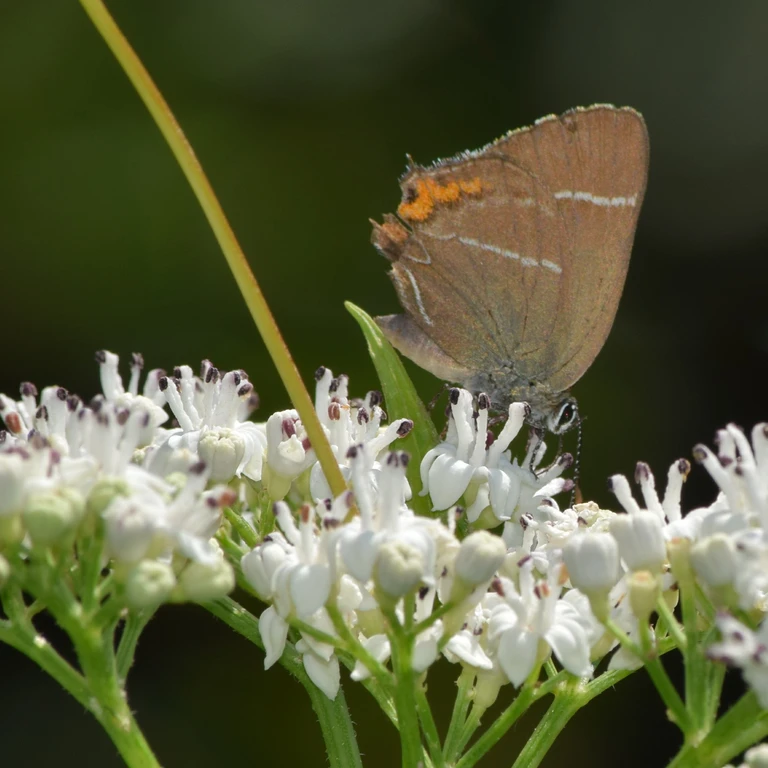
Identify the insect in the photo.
Satyrium w-album
